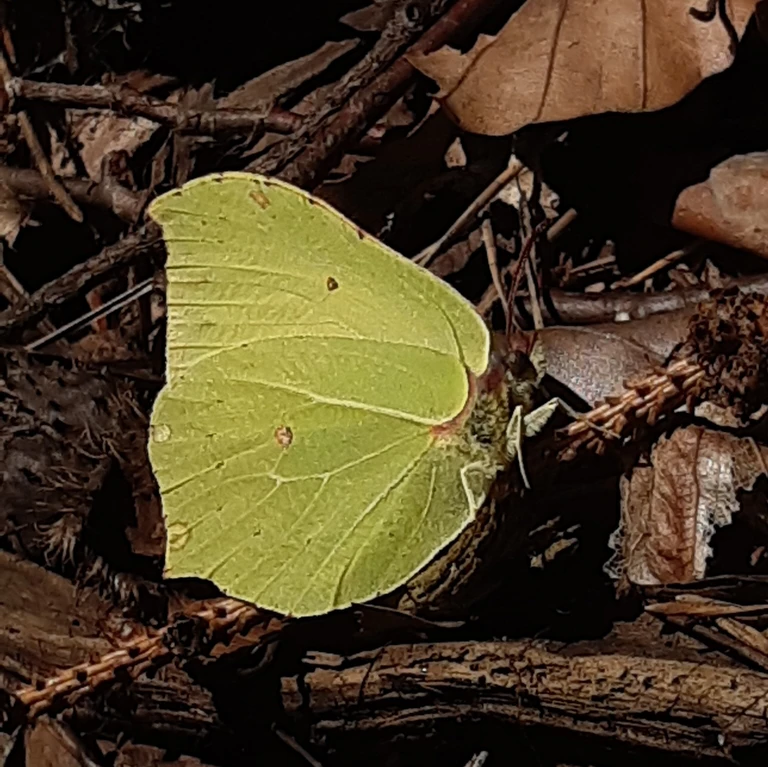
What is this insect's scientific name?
Gonepteryx rhamni
